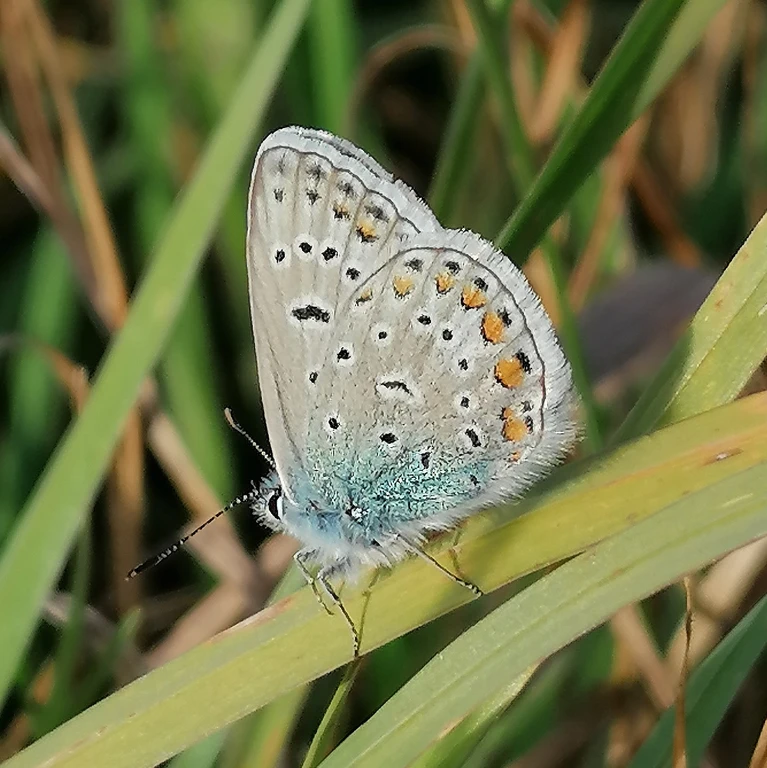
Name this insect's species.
Polyommatus icarus
